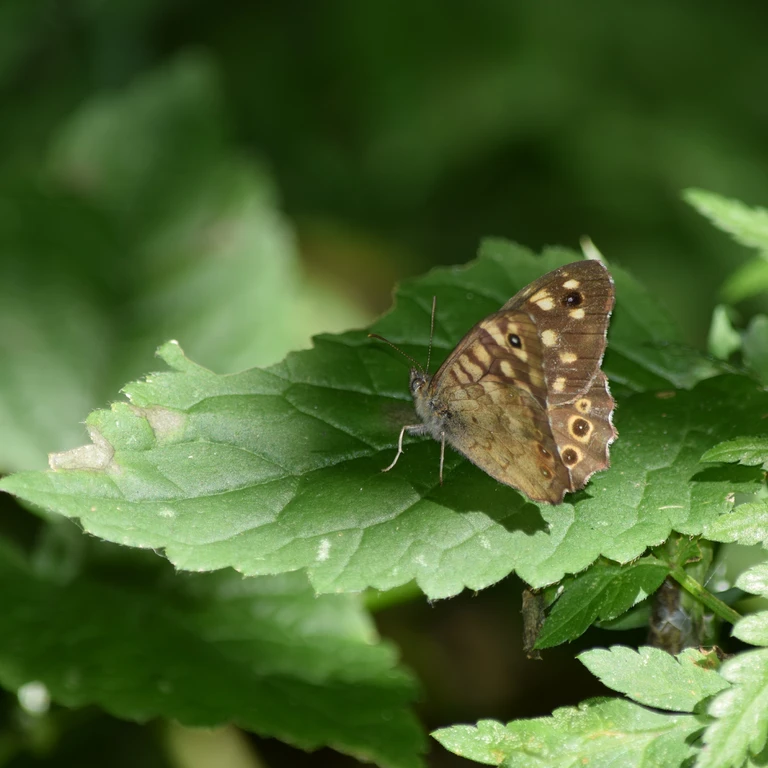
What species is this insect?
Pararge aegeria
